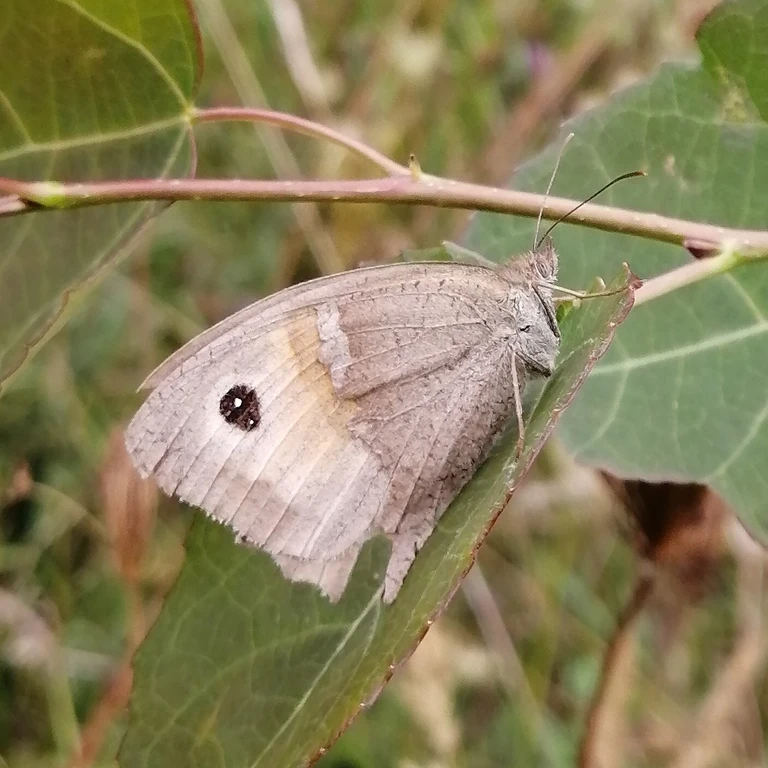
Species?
Maniola jurtina
